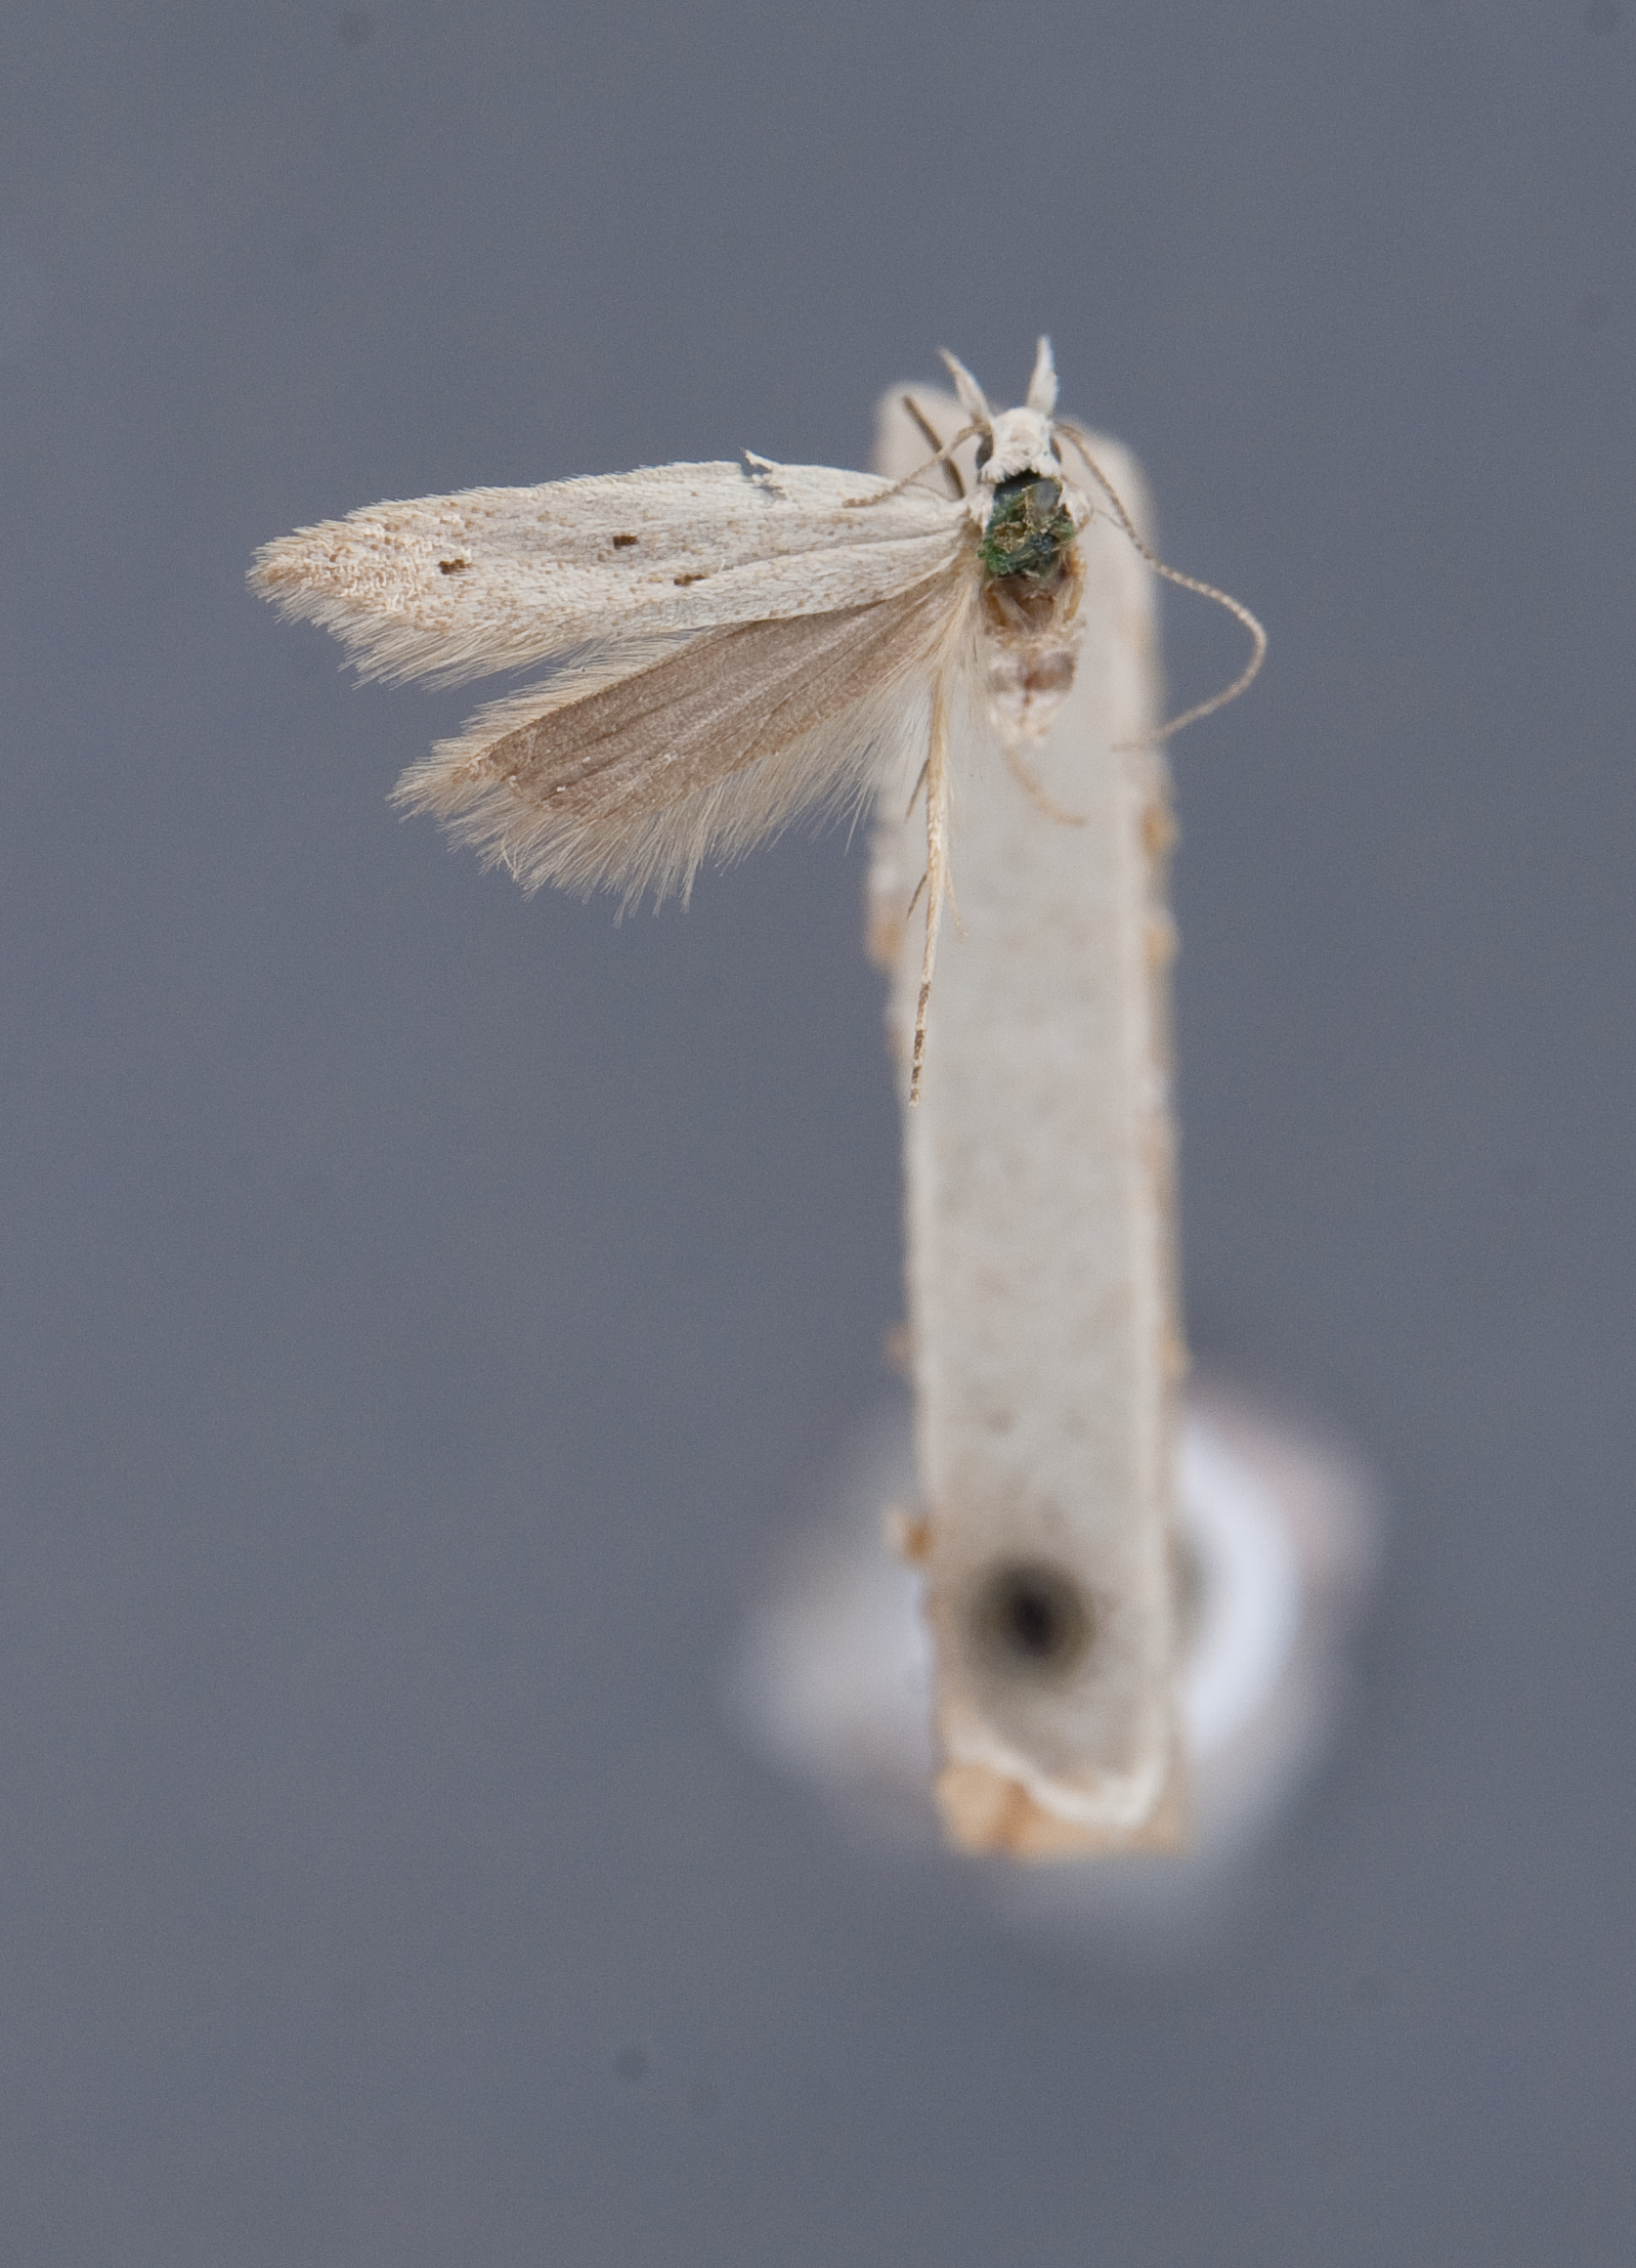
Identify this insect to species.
Ptycerata busckella
